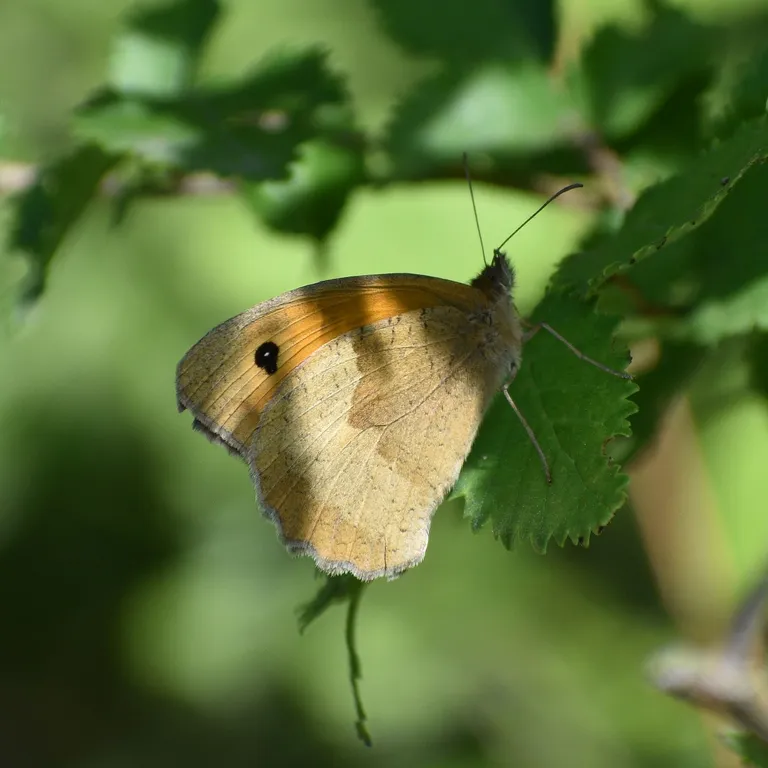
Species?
Maniola jurtina
